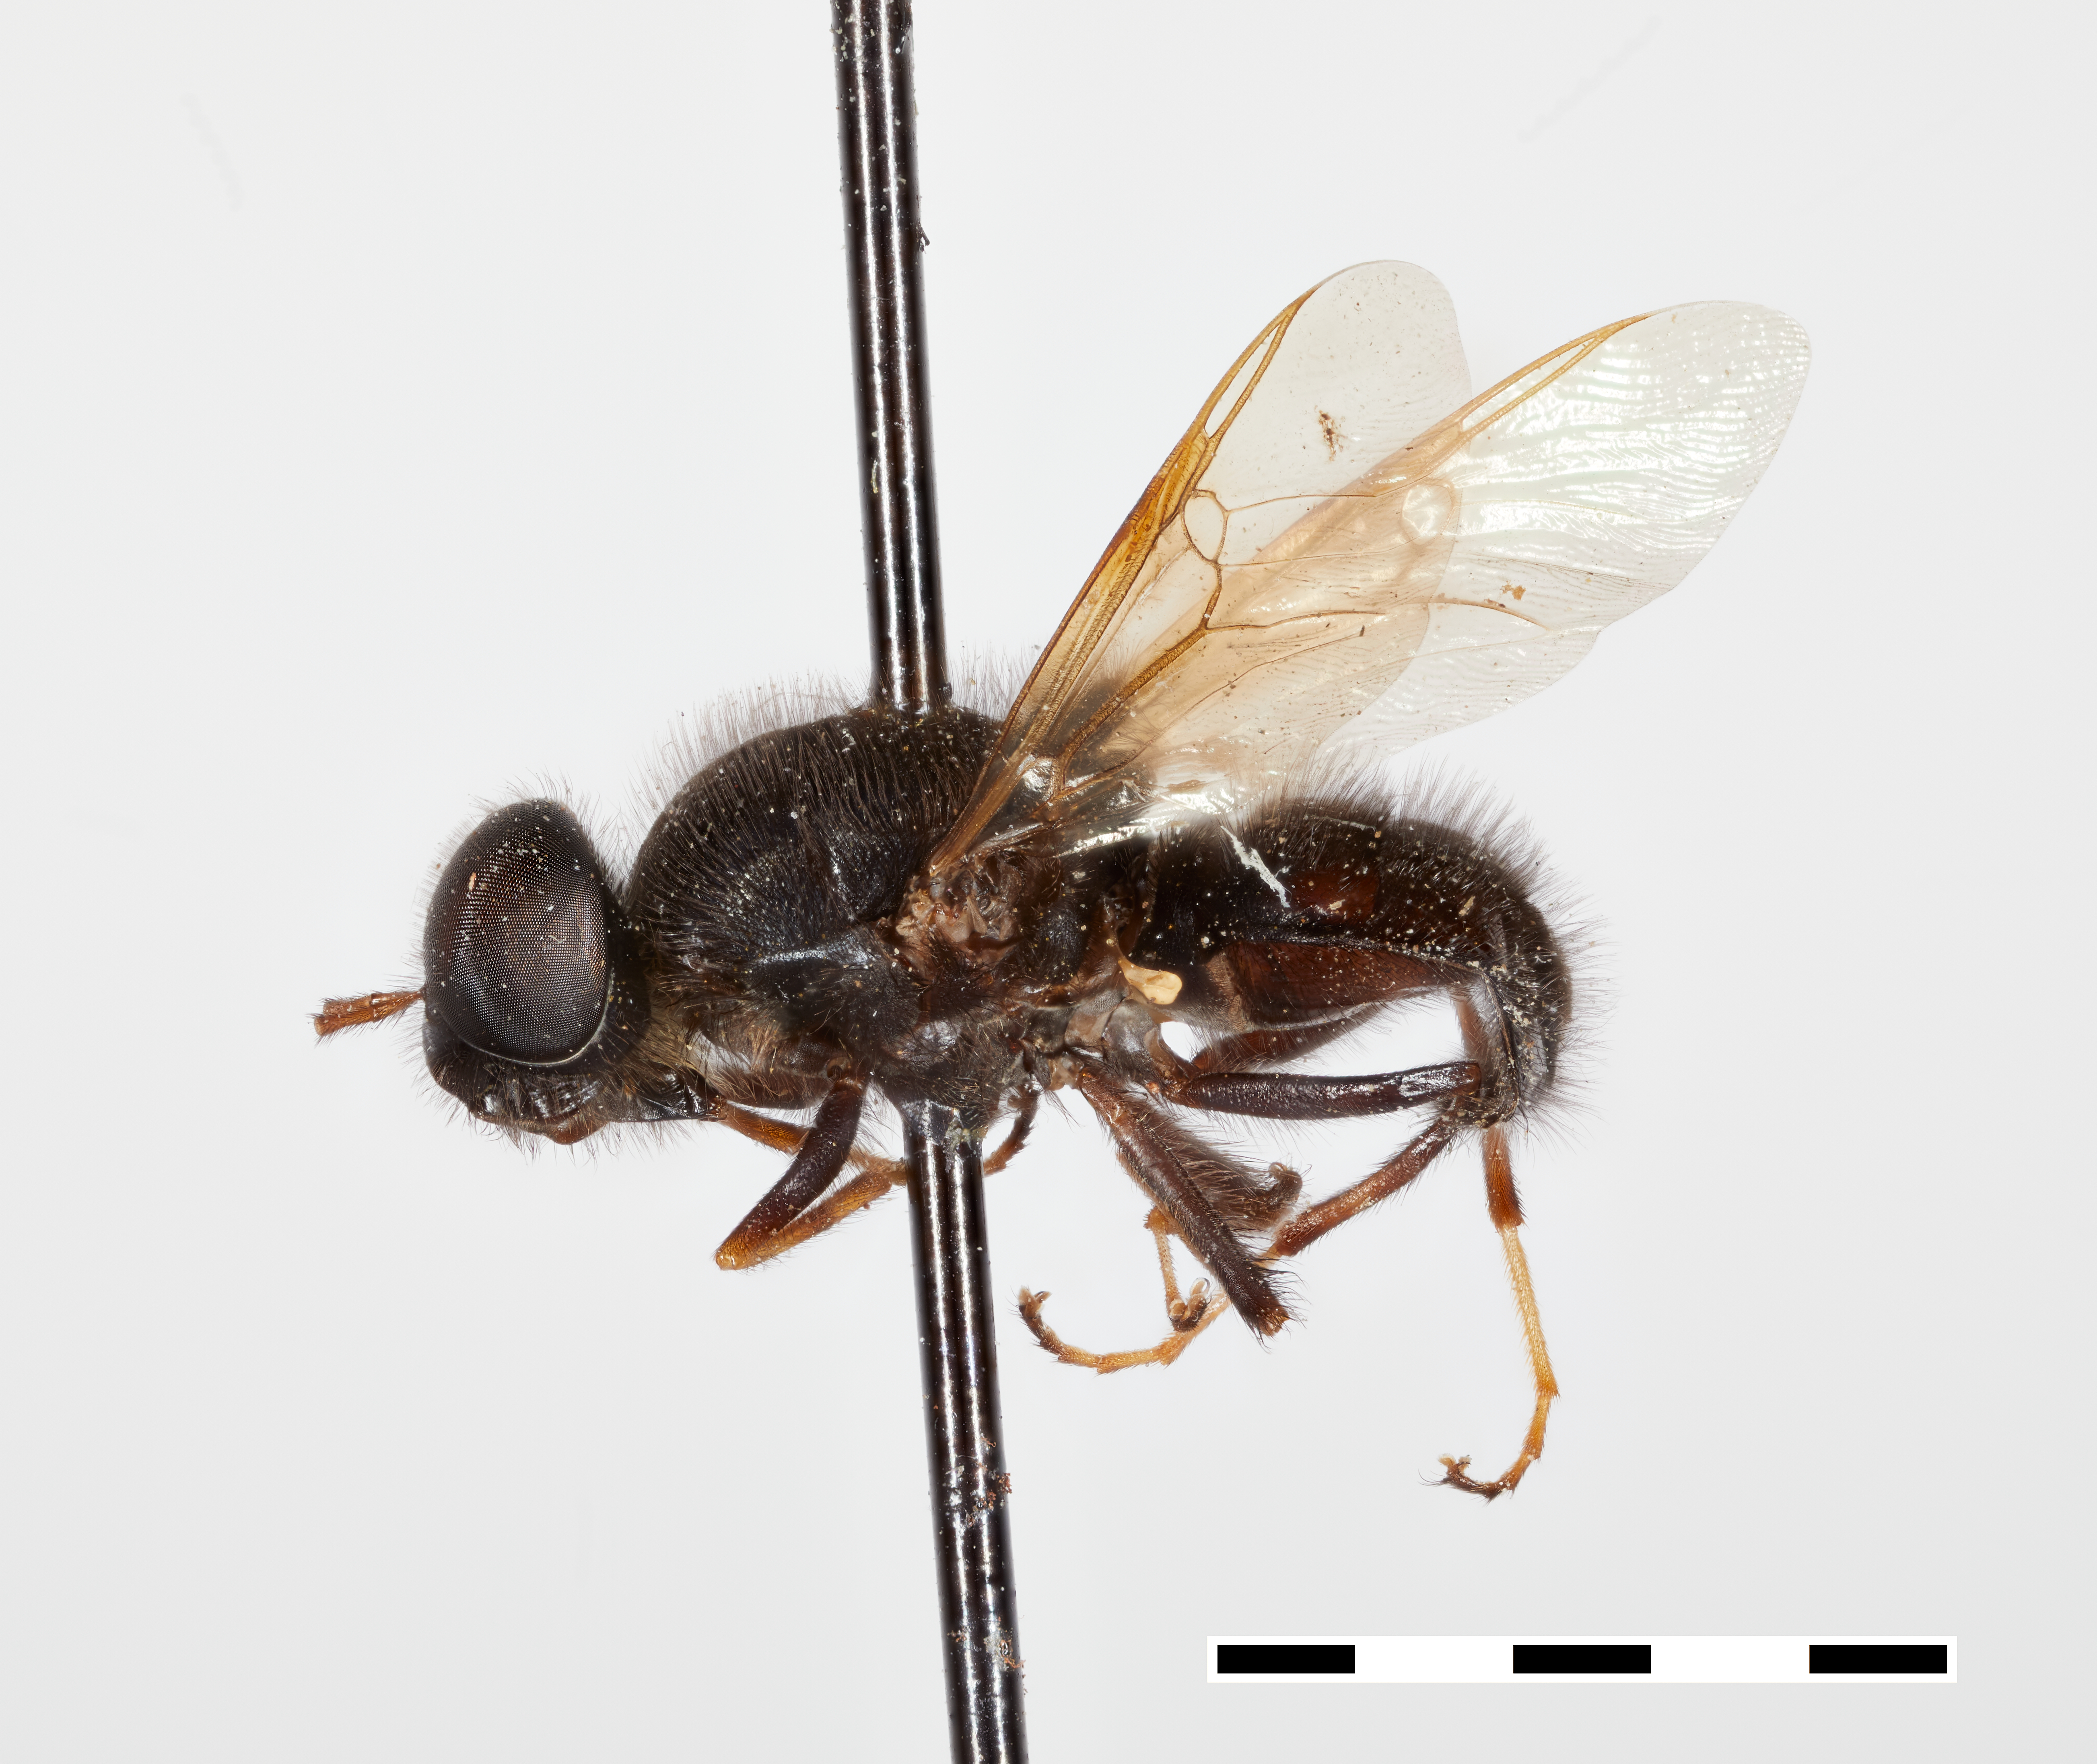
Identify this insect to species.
Eulalia subobscura
